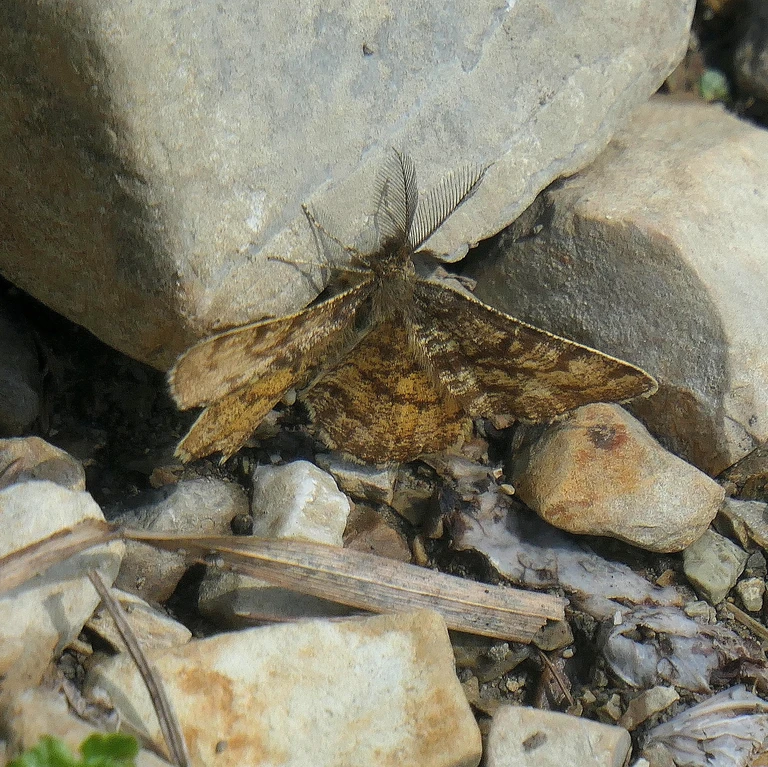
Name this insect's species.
Ematurga atomaria
